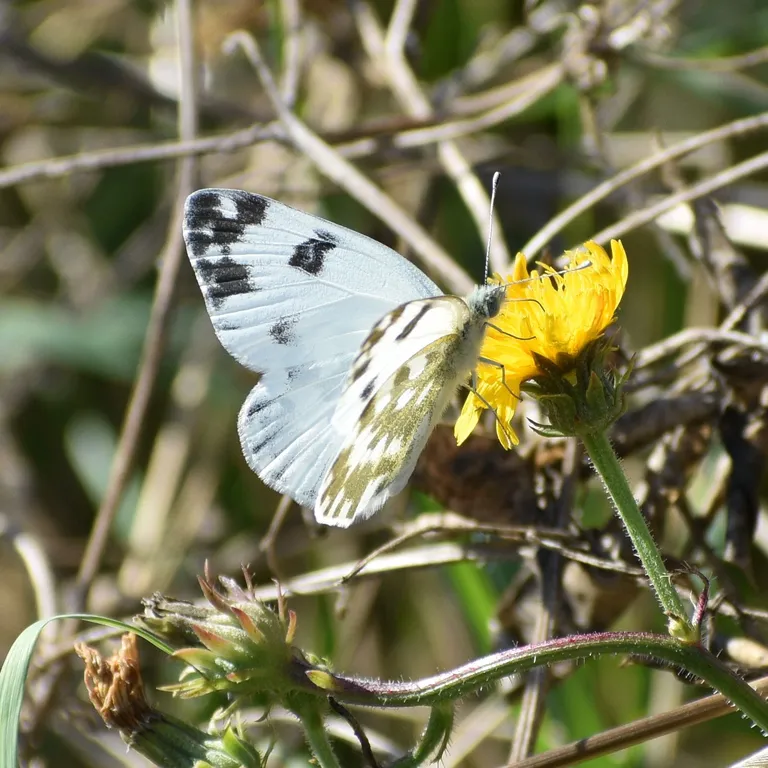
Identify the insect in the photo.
Pontia edusa
